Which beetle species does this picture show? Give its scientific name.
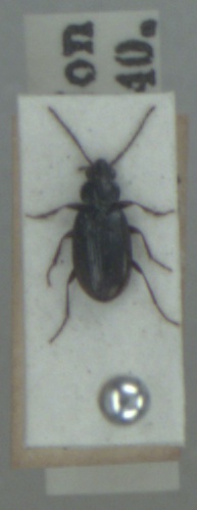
Bembidion aeneum
